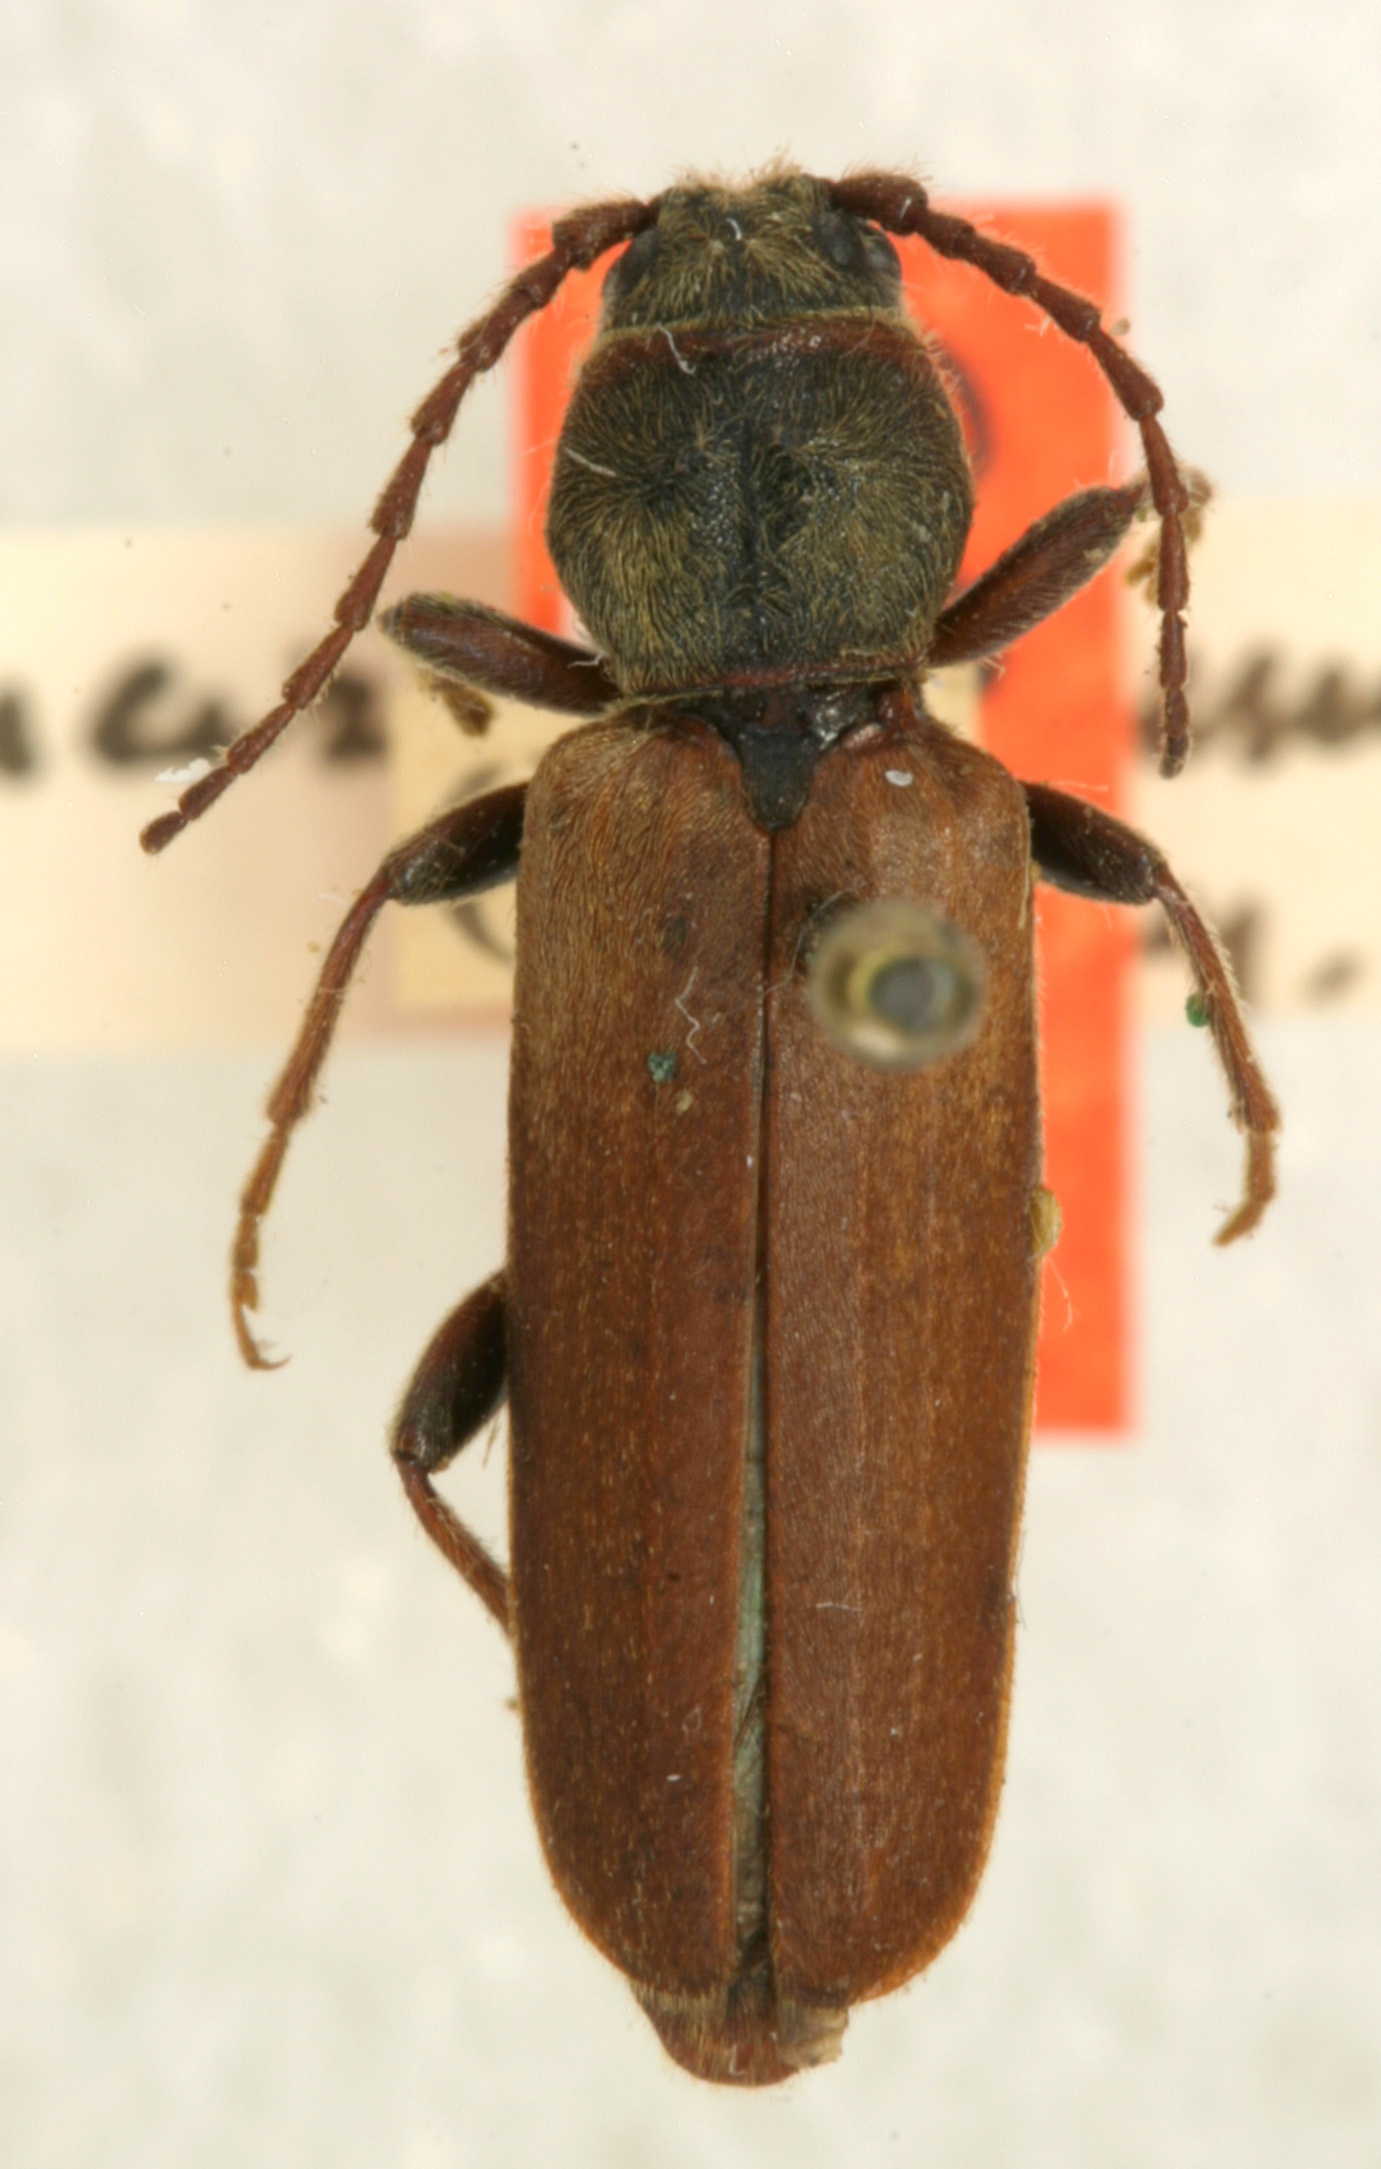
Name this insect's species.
Tetropium parallelum
